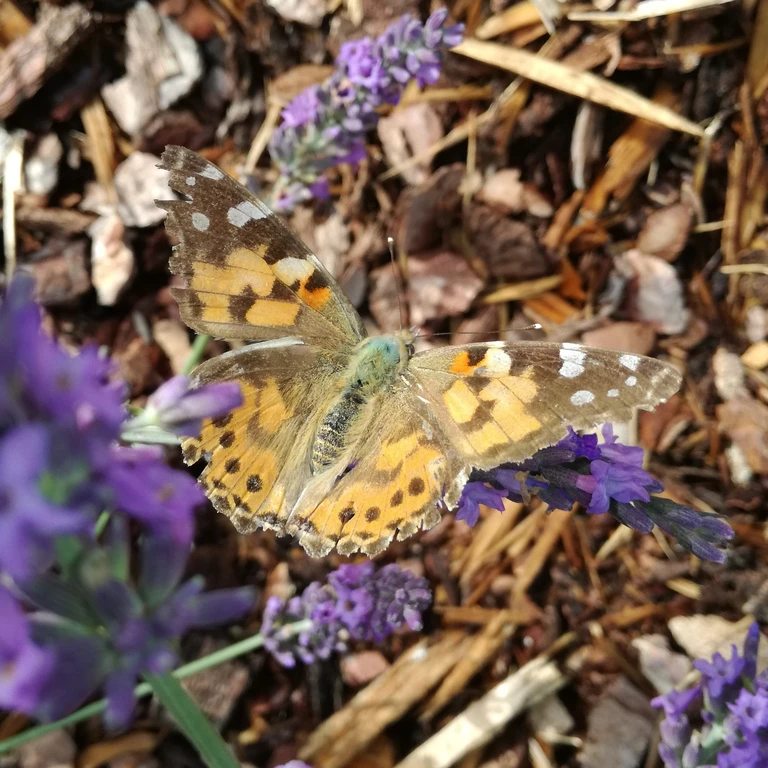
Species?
Vanessa cardui
